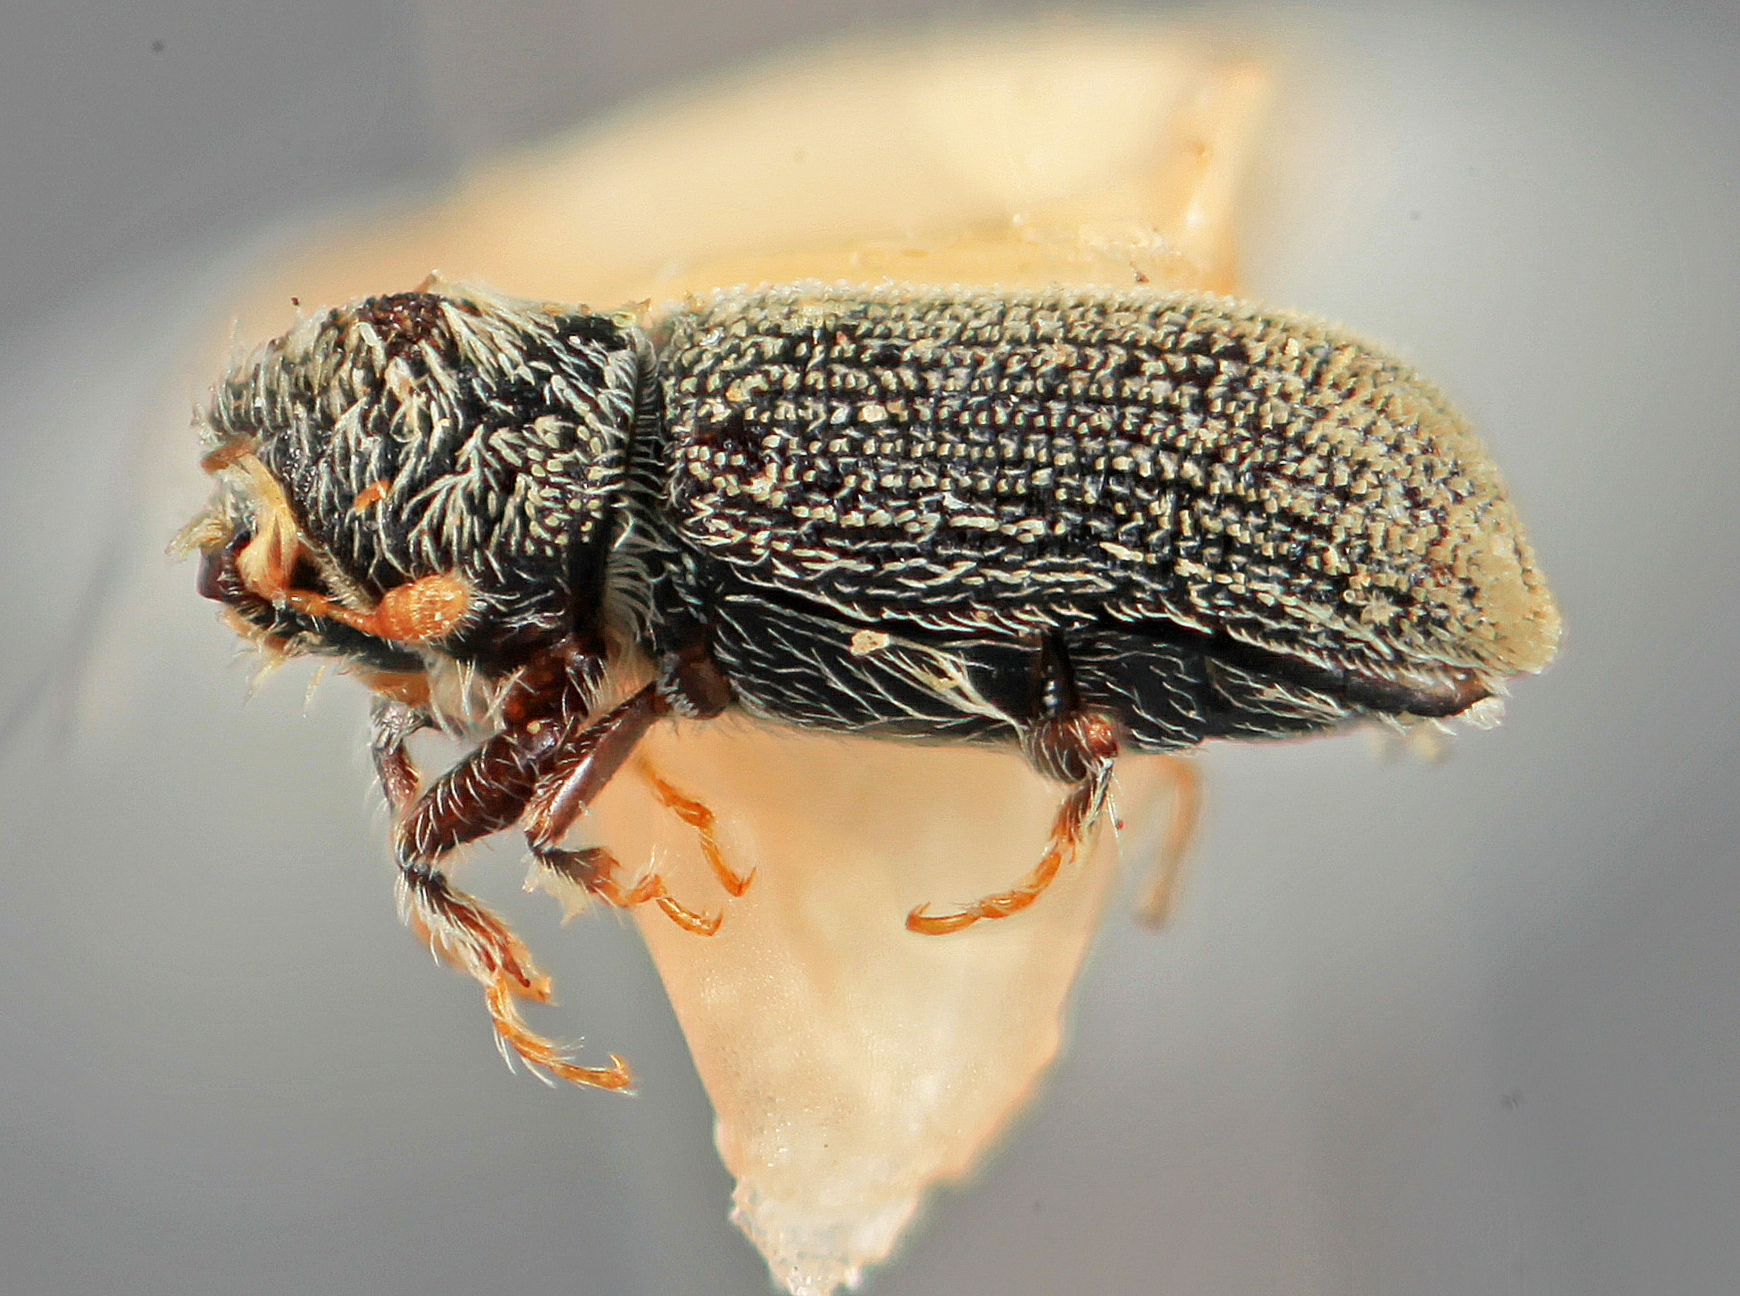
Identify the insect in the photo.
Pseudothysanoes pini
